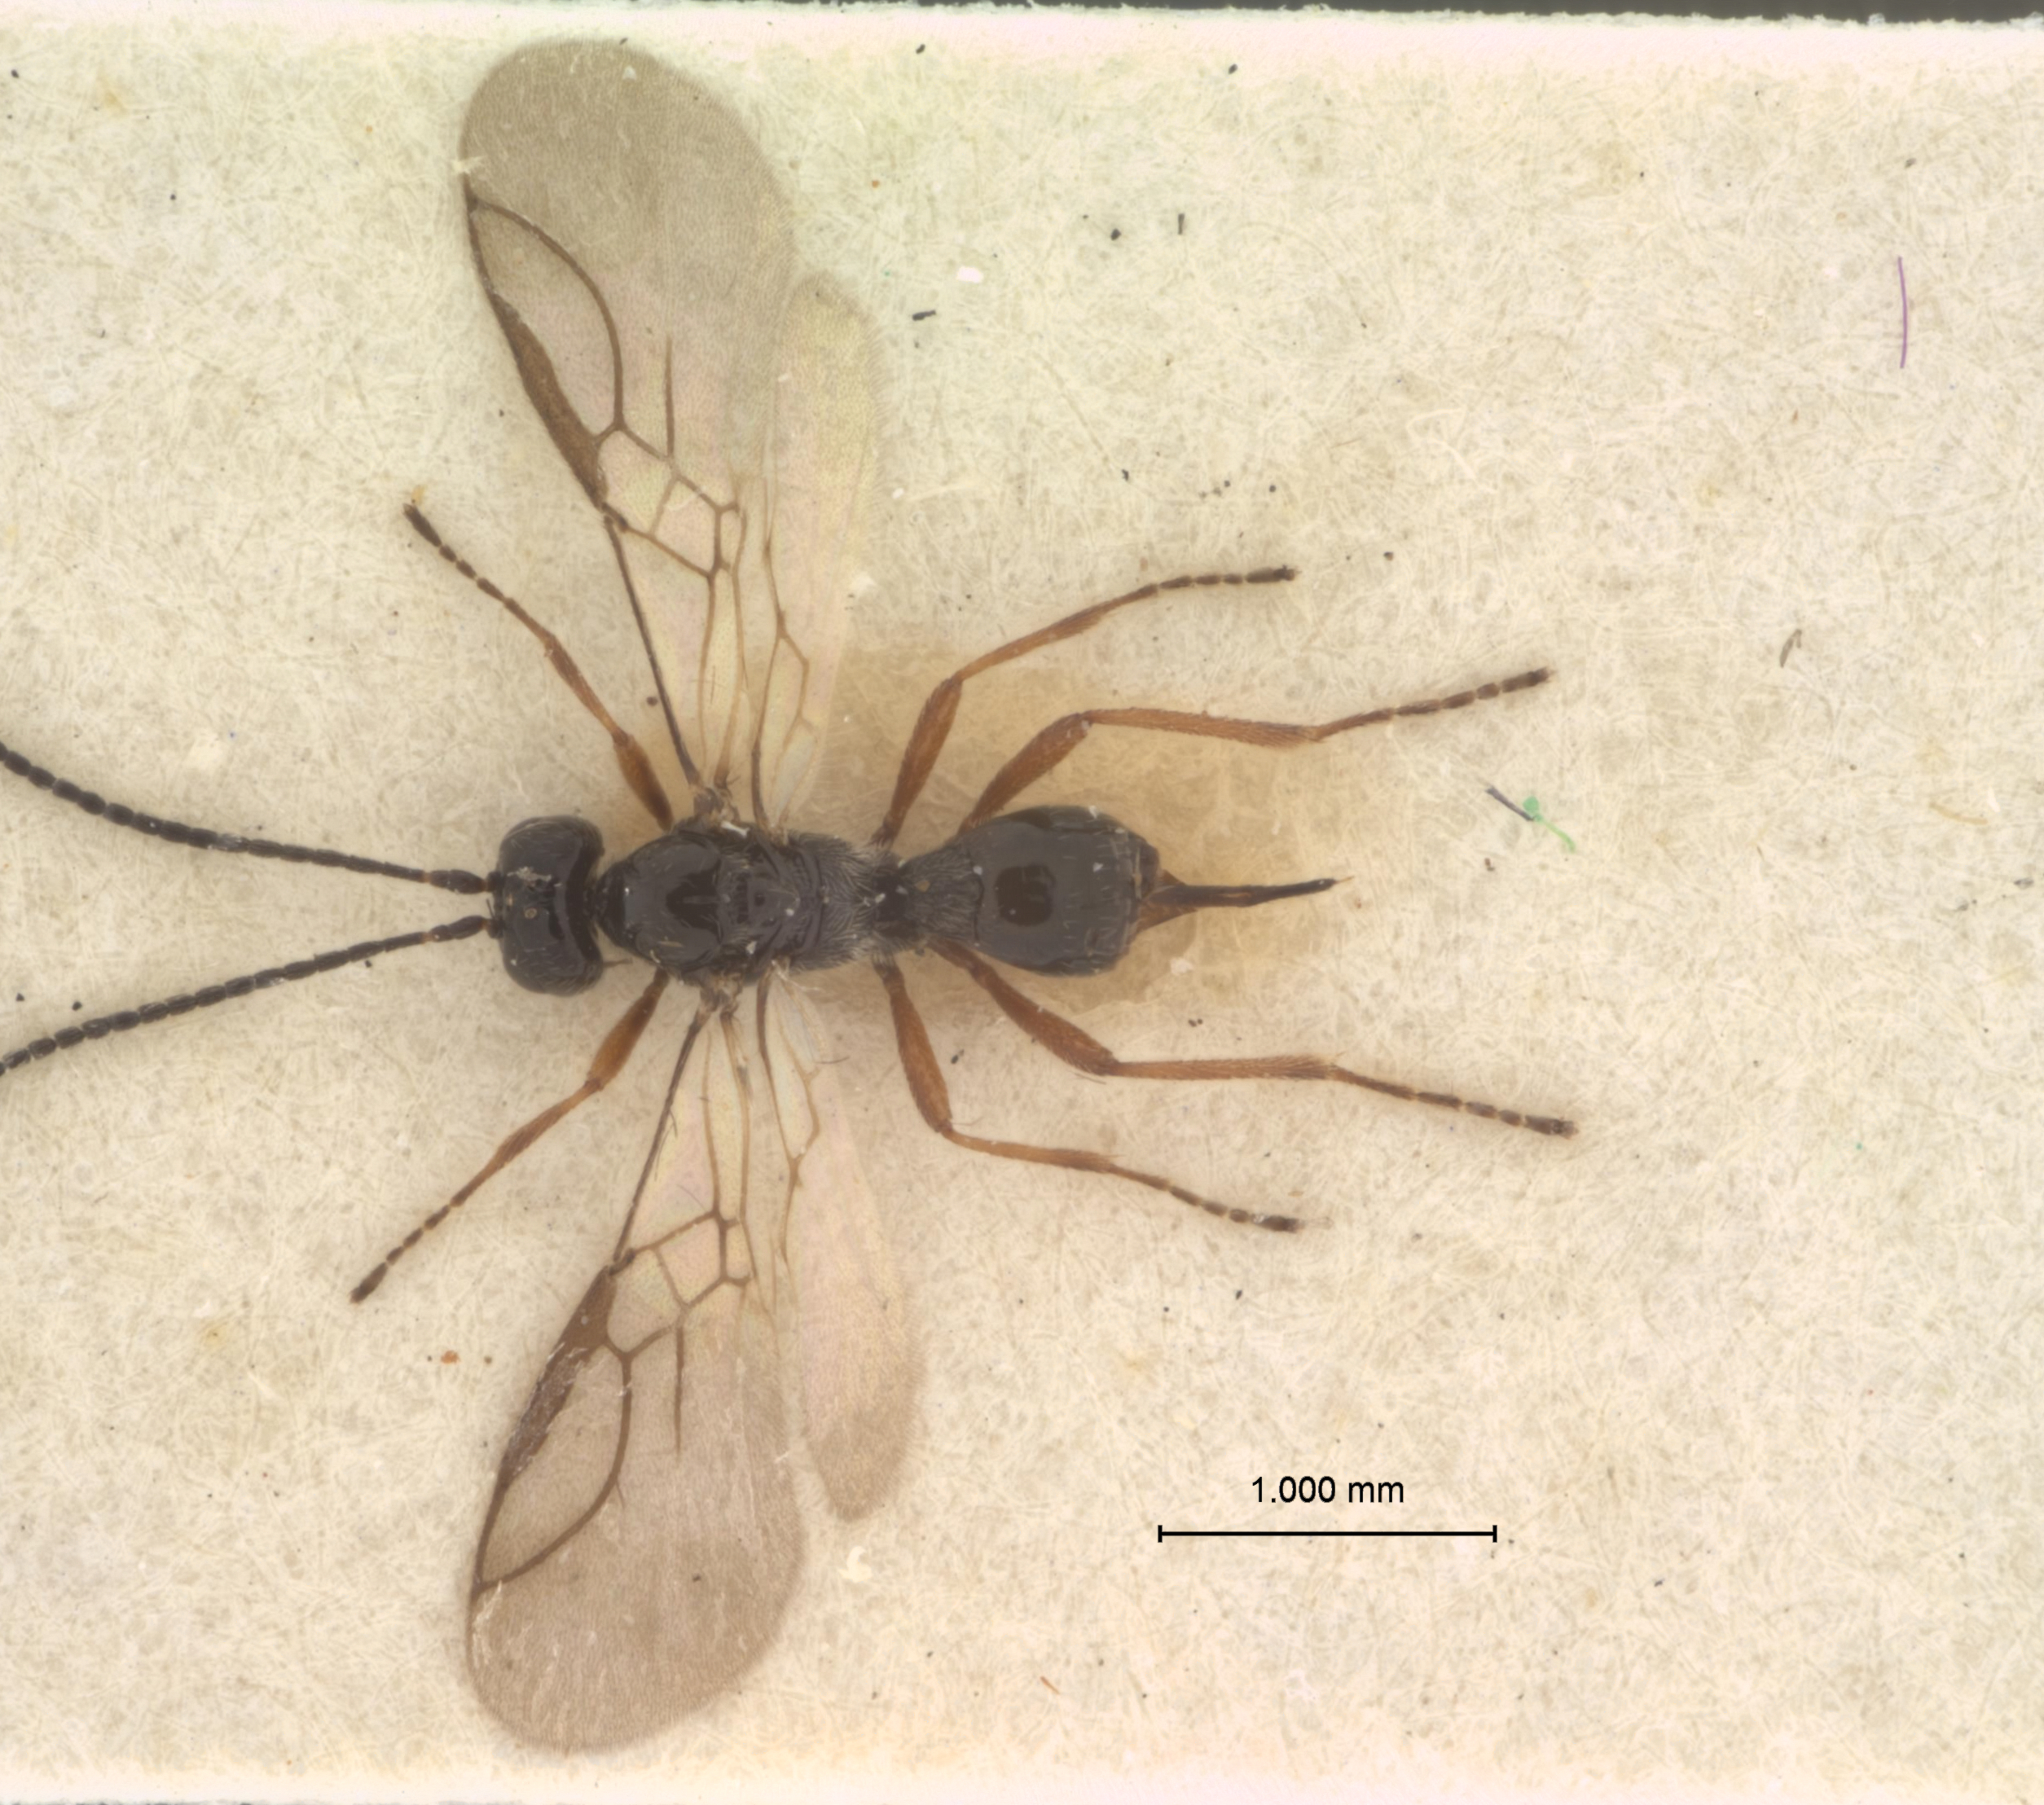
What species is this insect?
Dacnusa coracina
